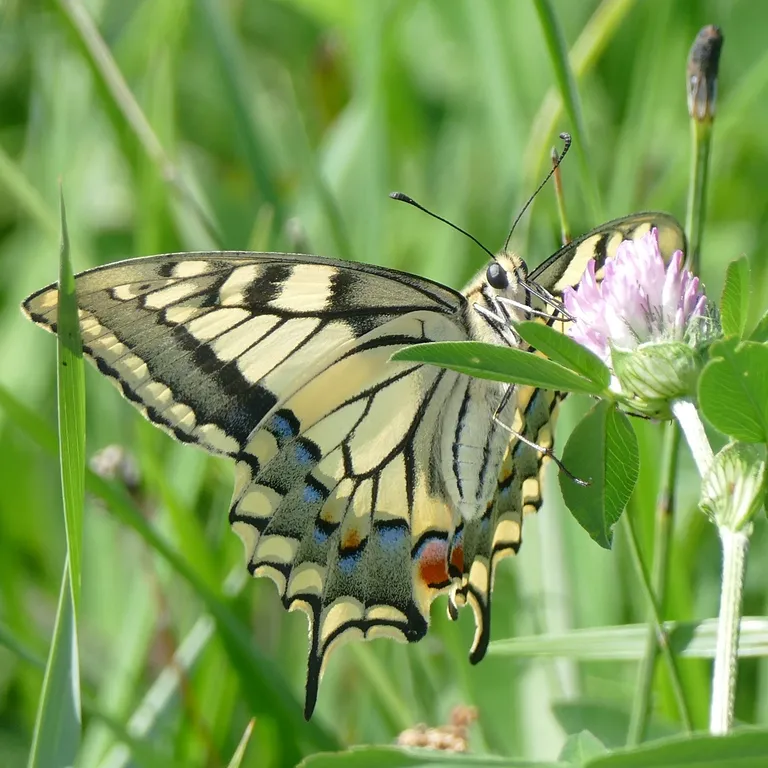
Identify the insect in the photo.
Papilio machaon
